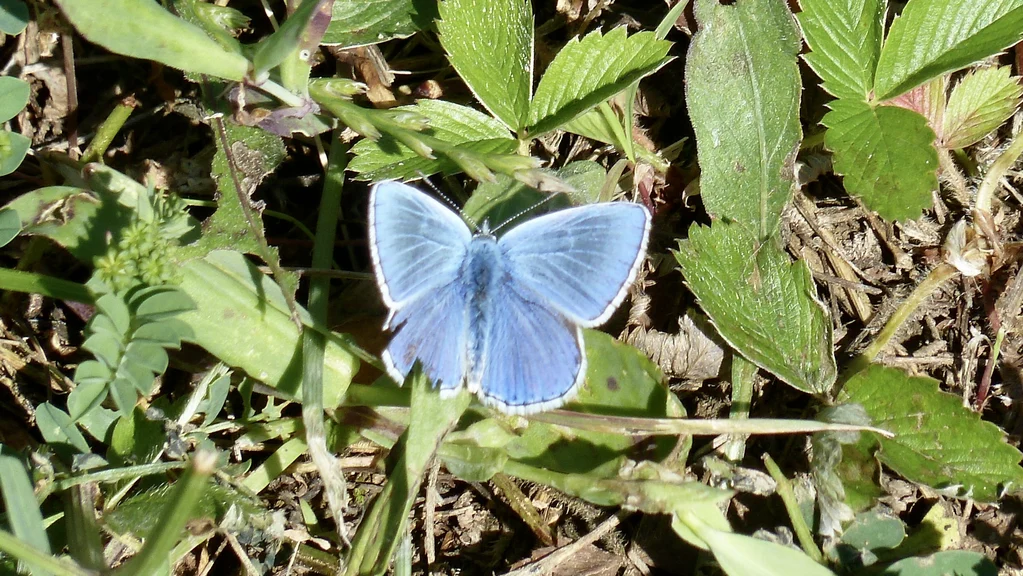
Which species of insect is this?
Lysandra bellargus
